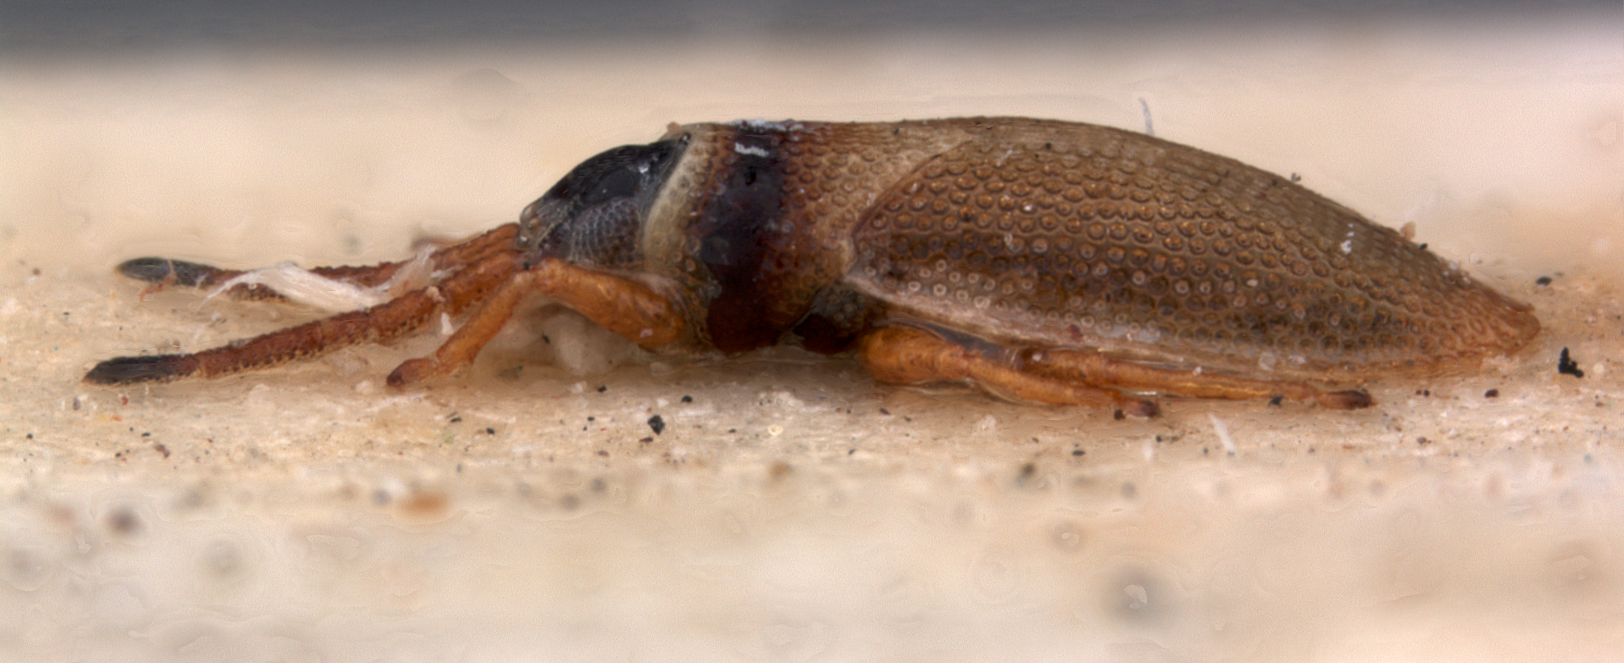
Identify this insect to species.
Agramma scitula
